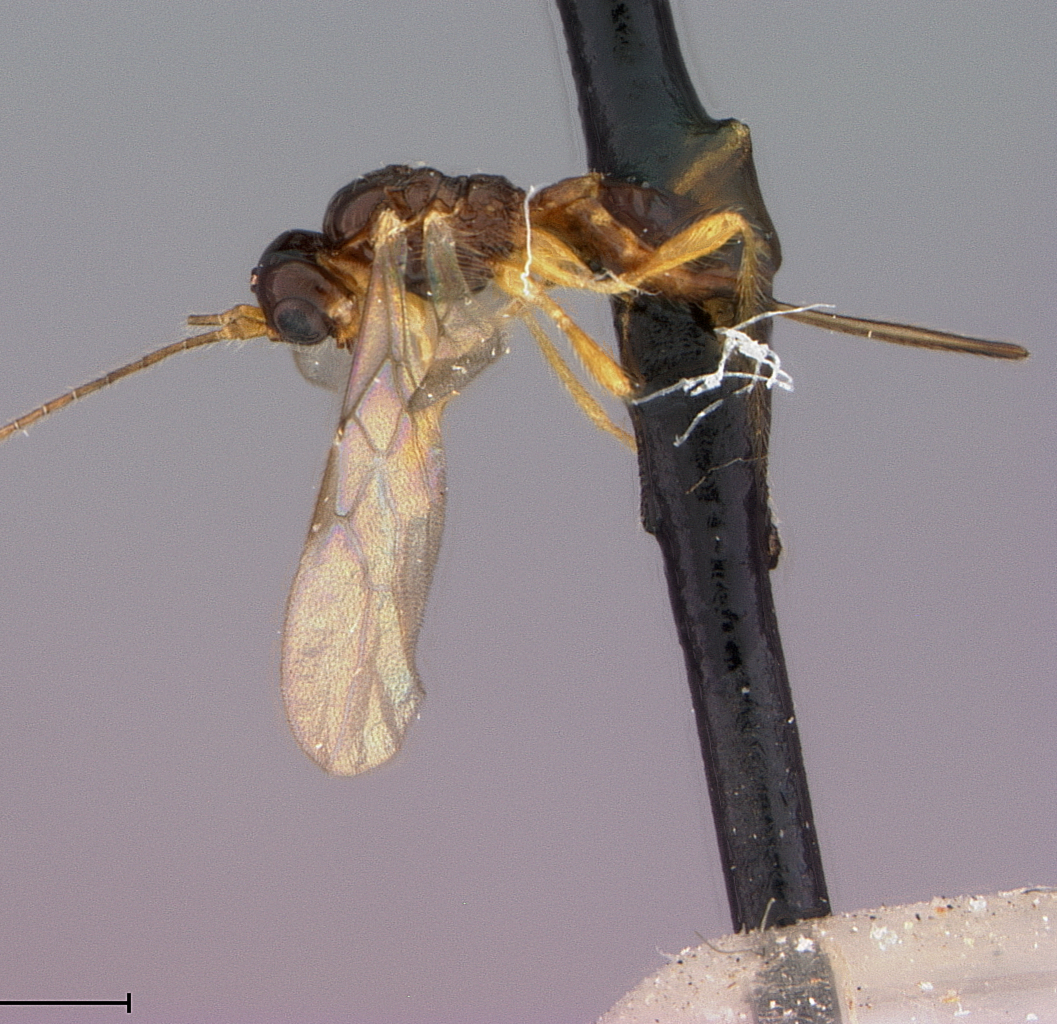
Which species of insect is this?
Phaenocarpa varipedis
